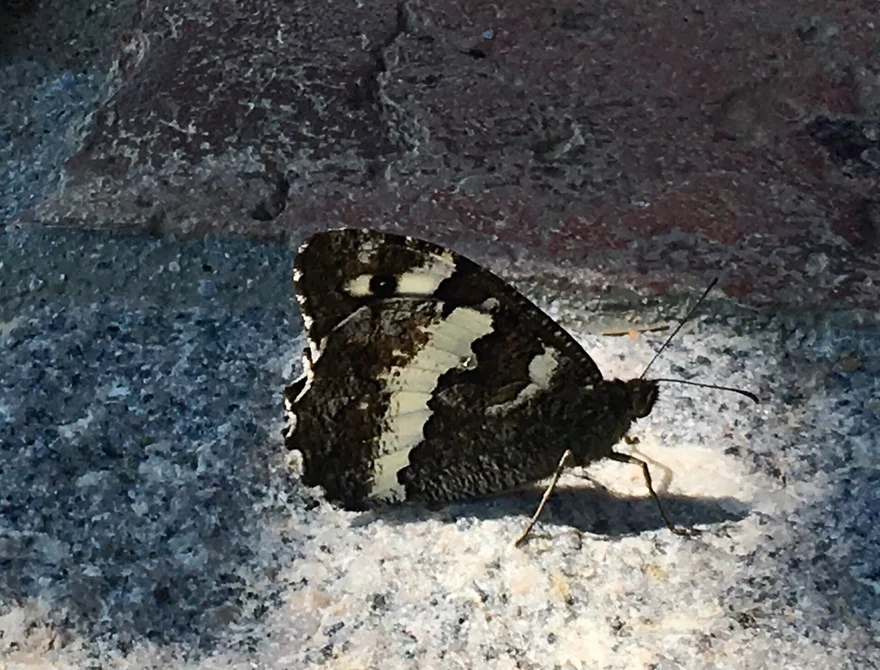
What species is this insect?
Brintesia circe
